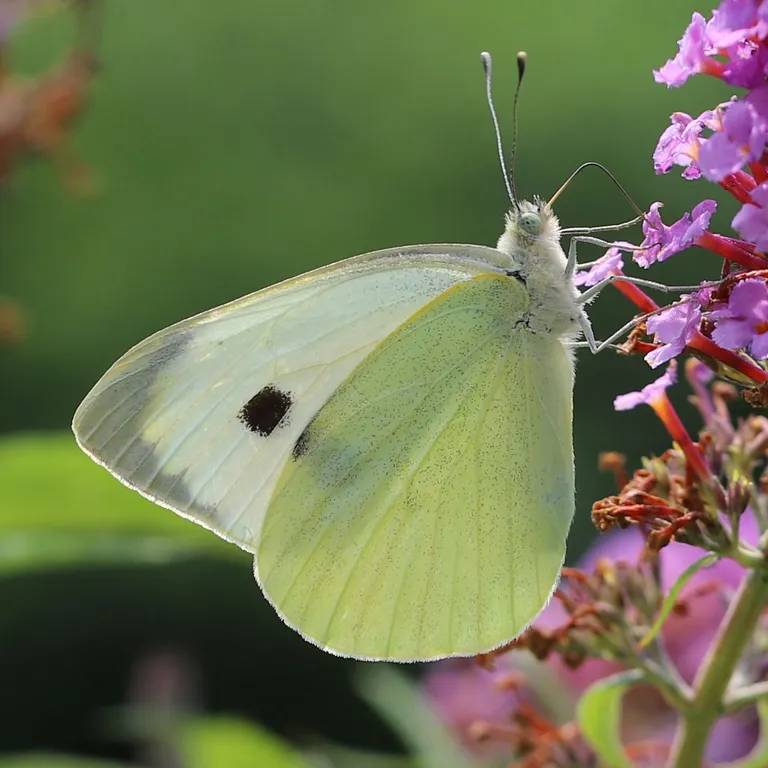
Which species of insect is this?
Pieris brassicae
